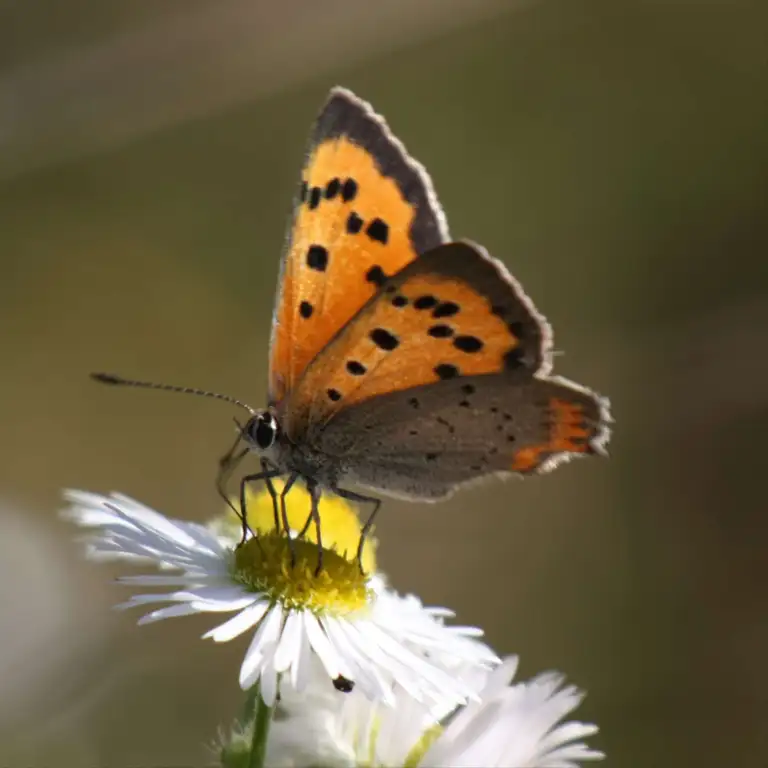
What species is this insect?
Lycaena phlaeas
